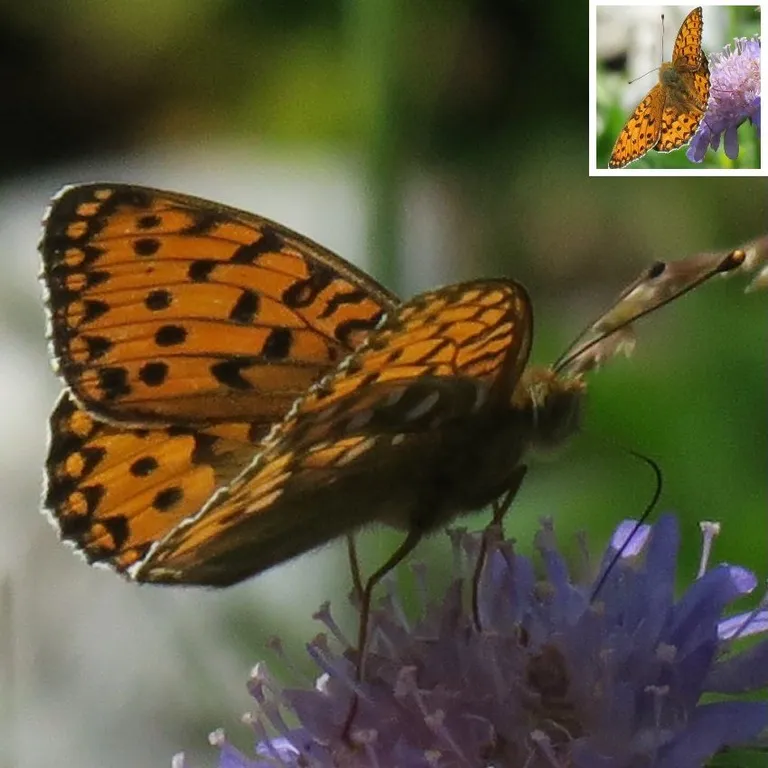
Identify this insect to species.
Speyeria aglaja
